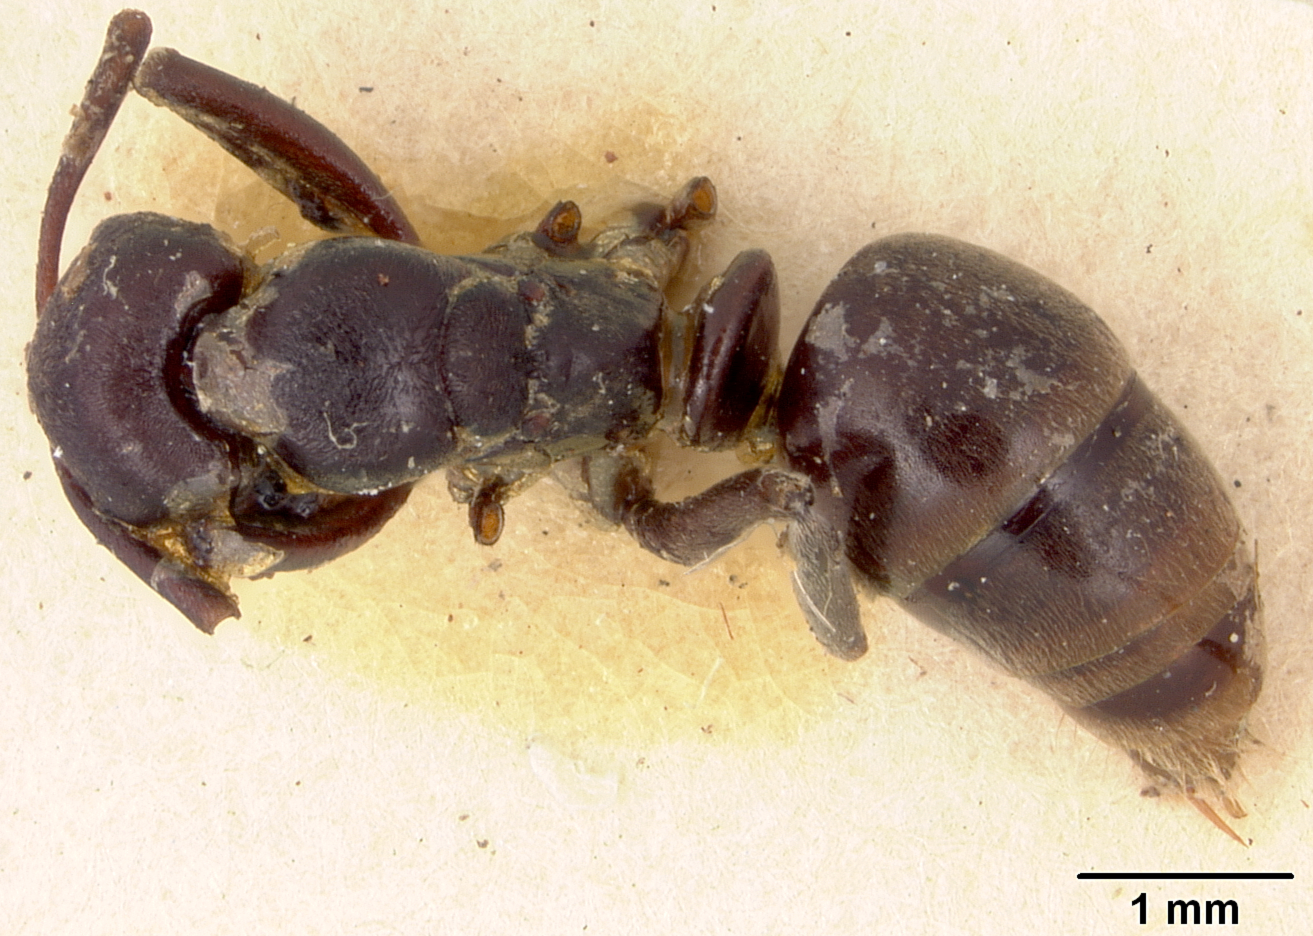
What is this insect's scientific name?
Euponera subiridescens
